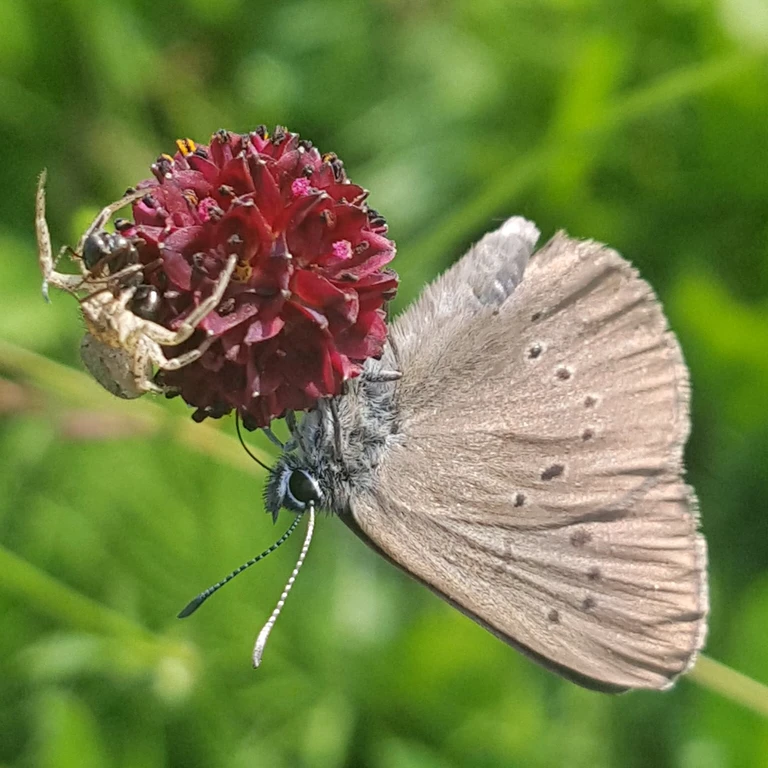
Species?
Phengaris nausithous (also Maculinea nausithous)
